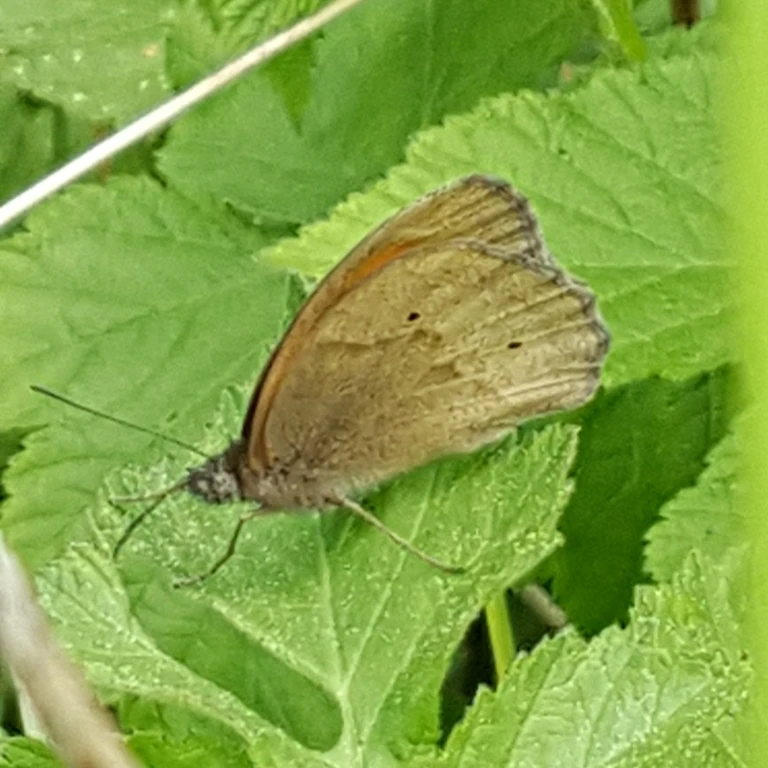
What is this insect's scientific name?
Maniola jurtina
